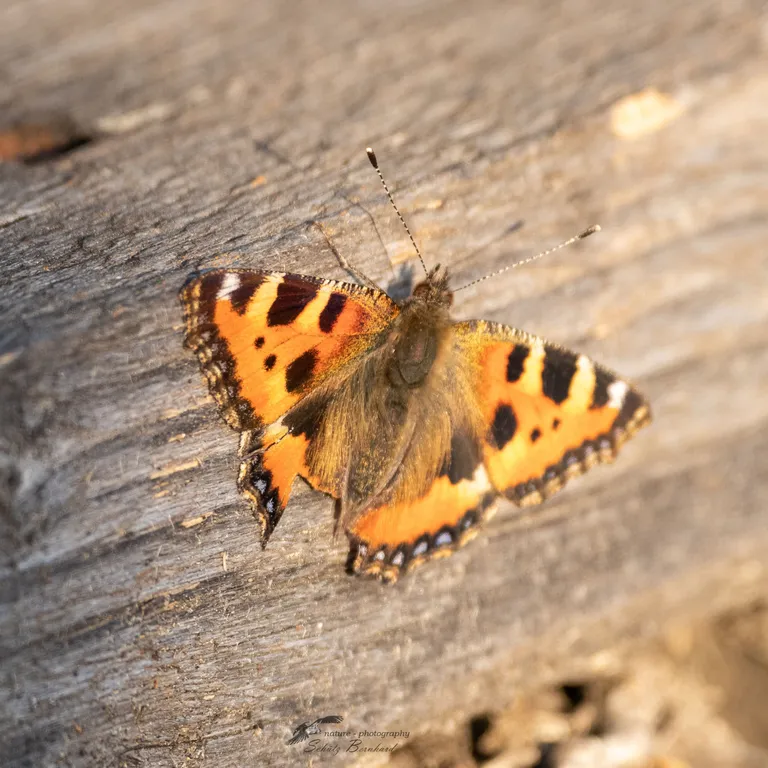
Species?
Aglais urticae
